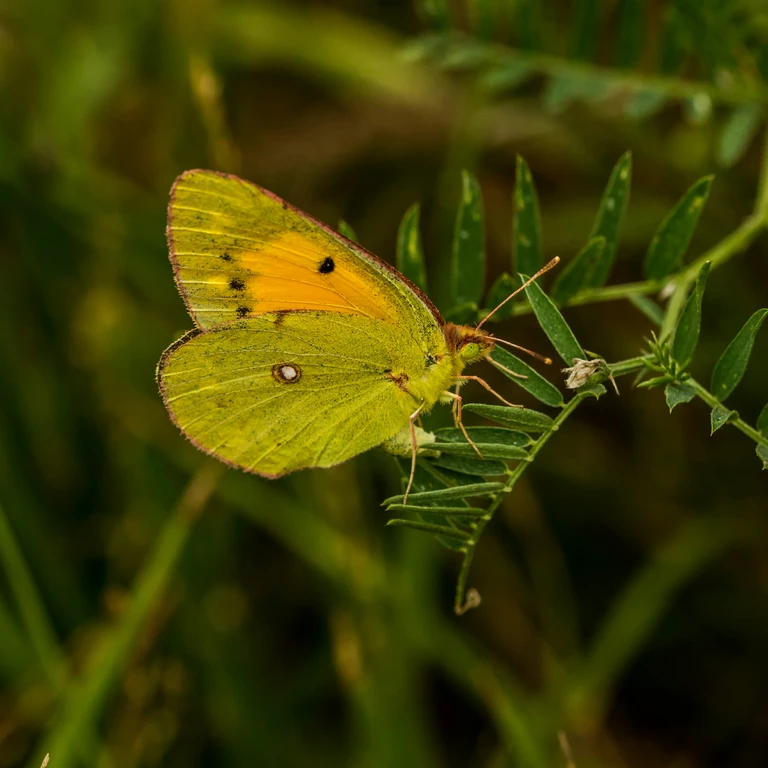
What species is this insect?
Colias croceus
